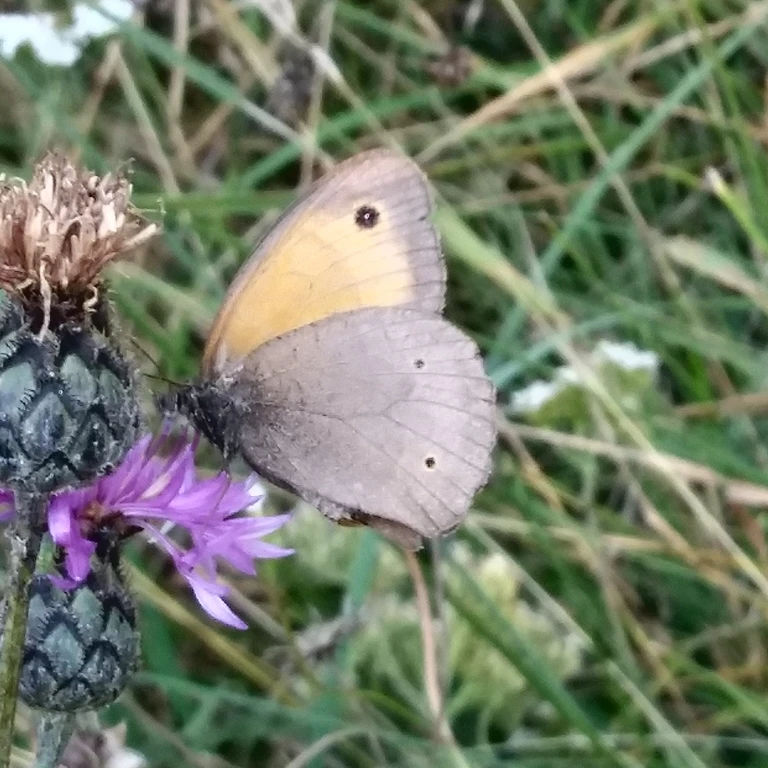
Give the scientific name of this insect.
Maniola jurtina
